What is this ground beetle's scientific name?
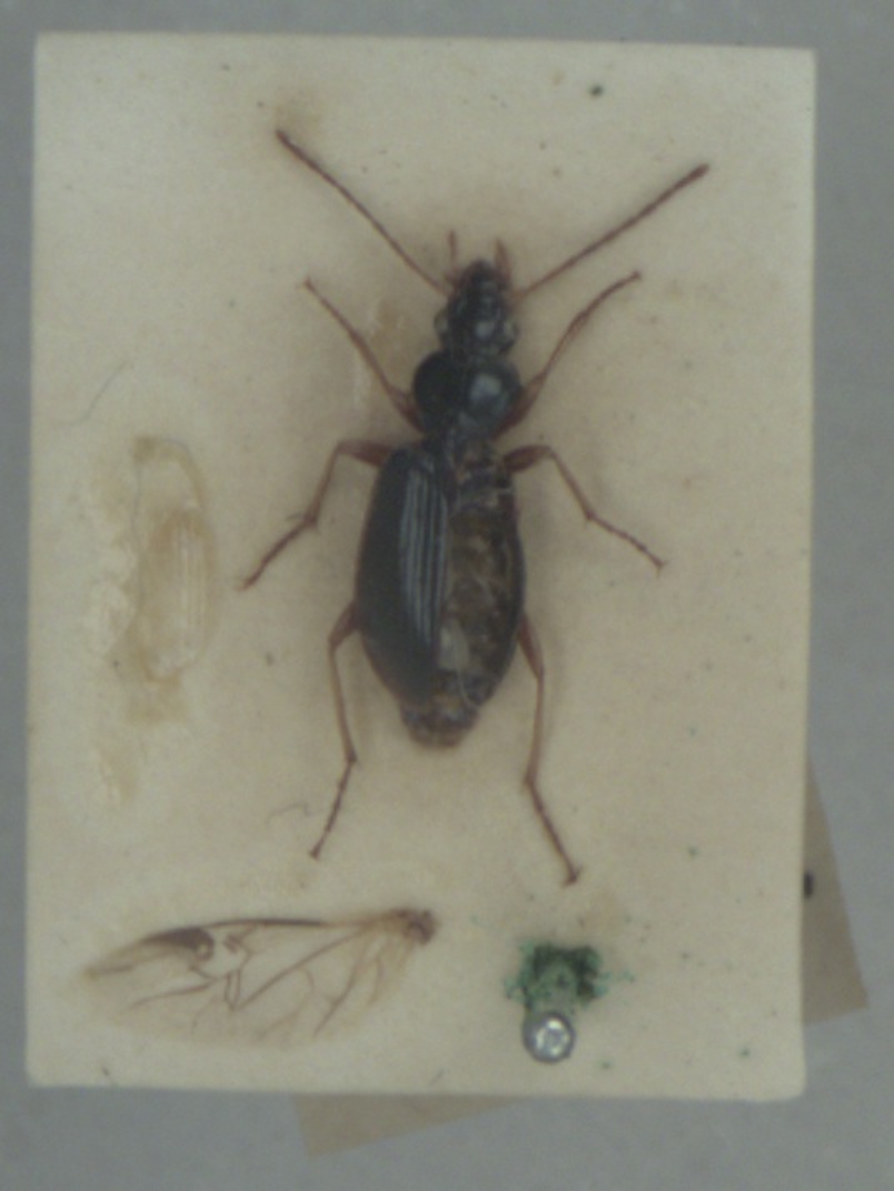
Paranchus albipes
